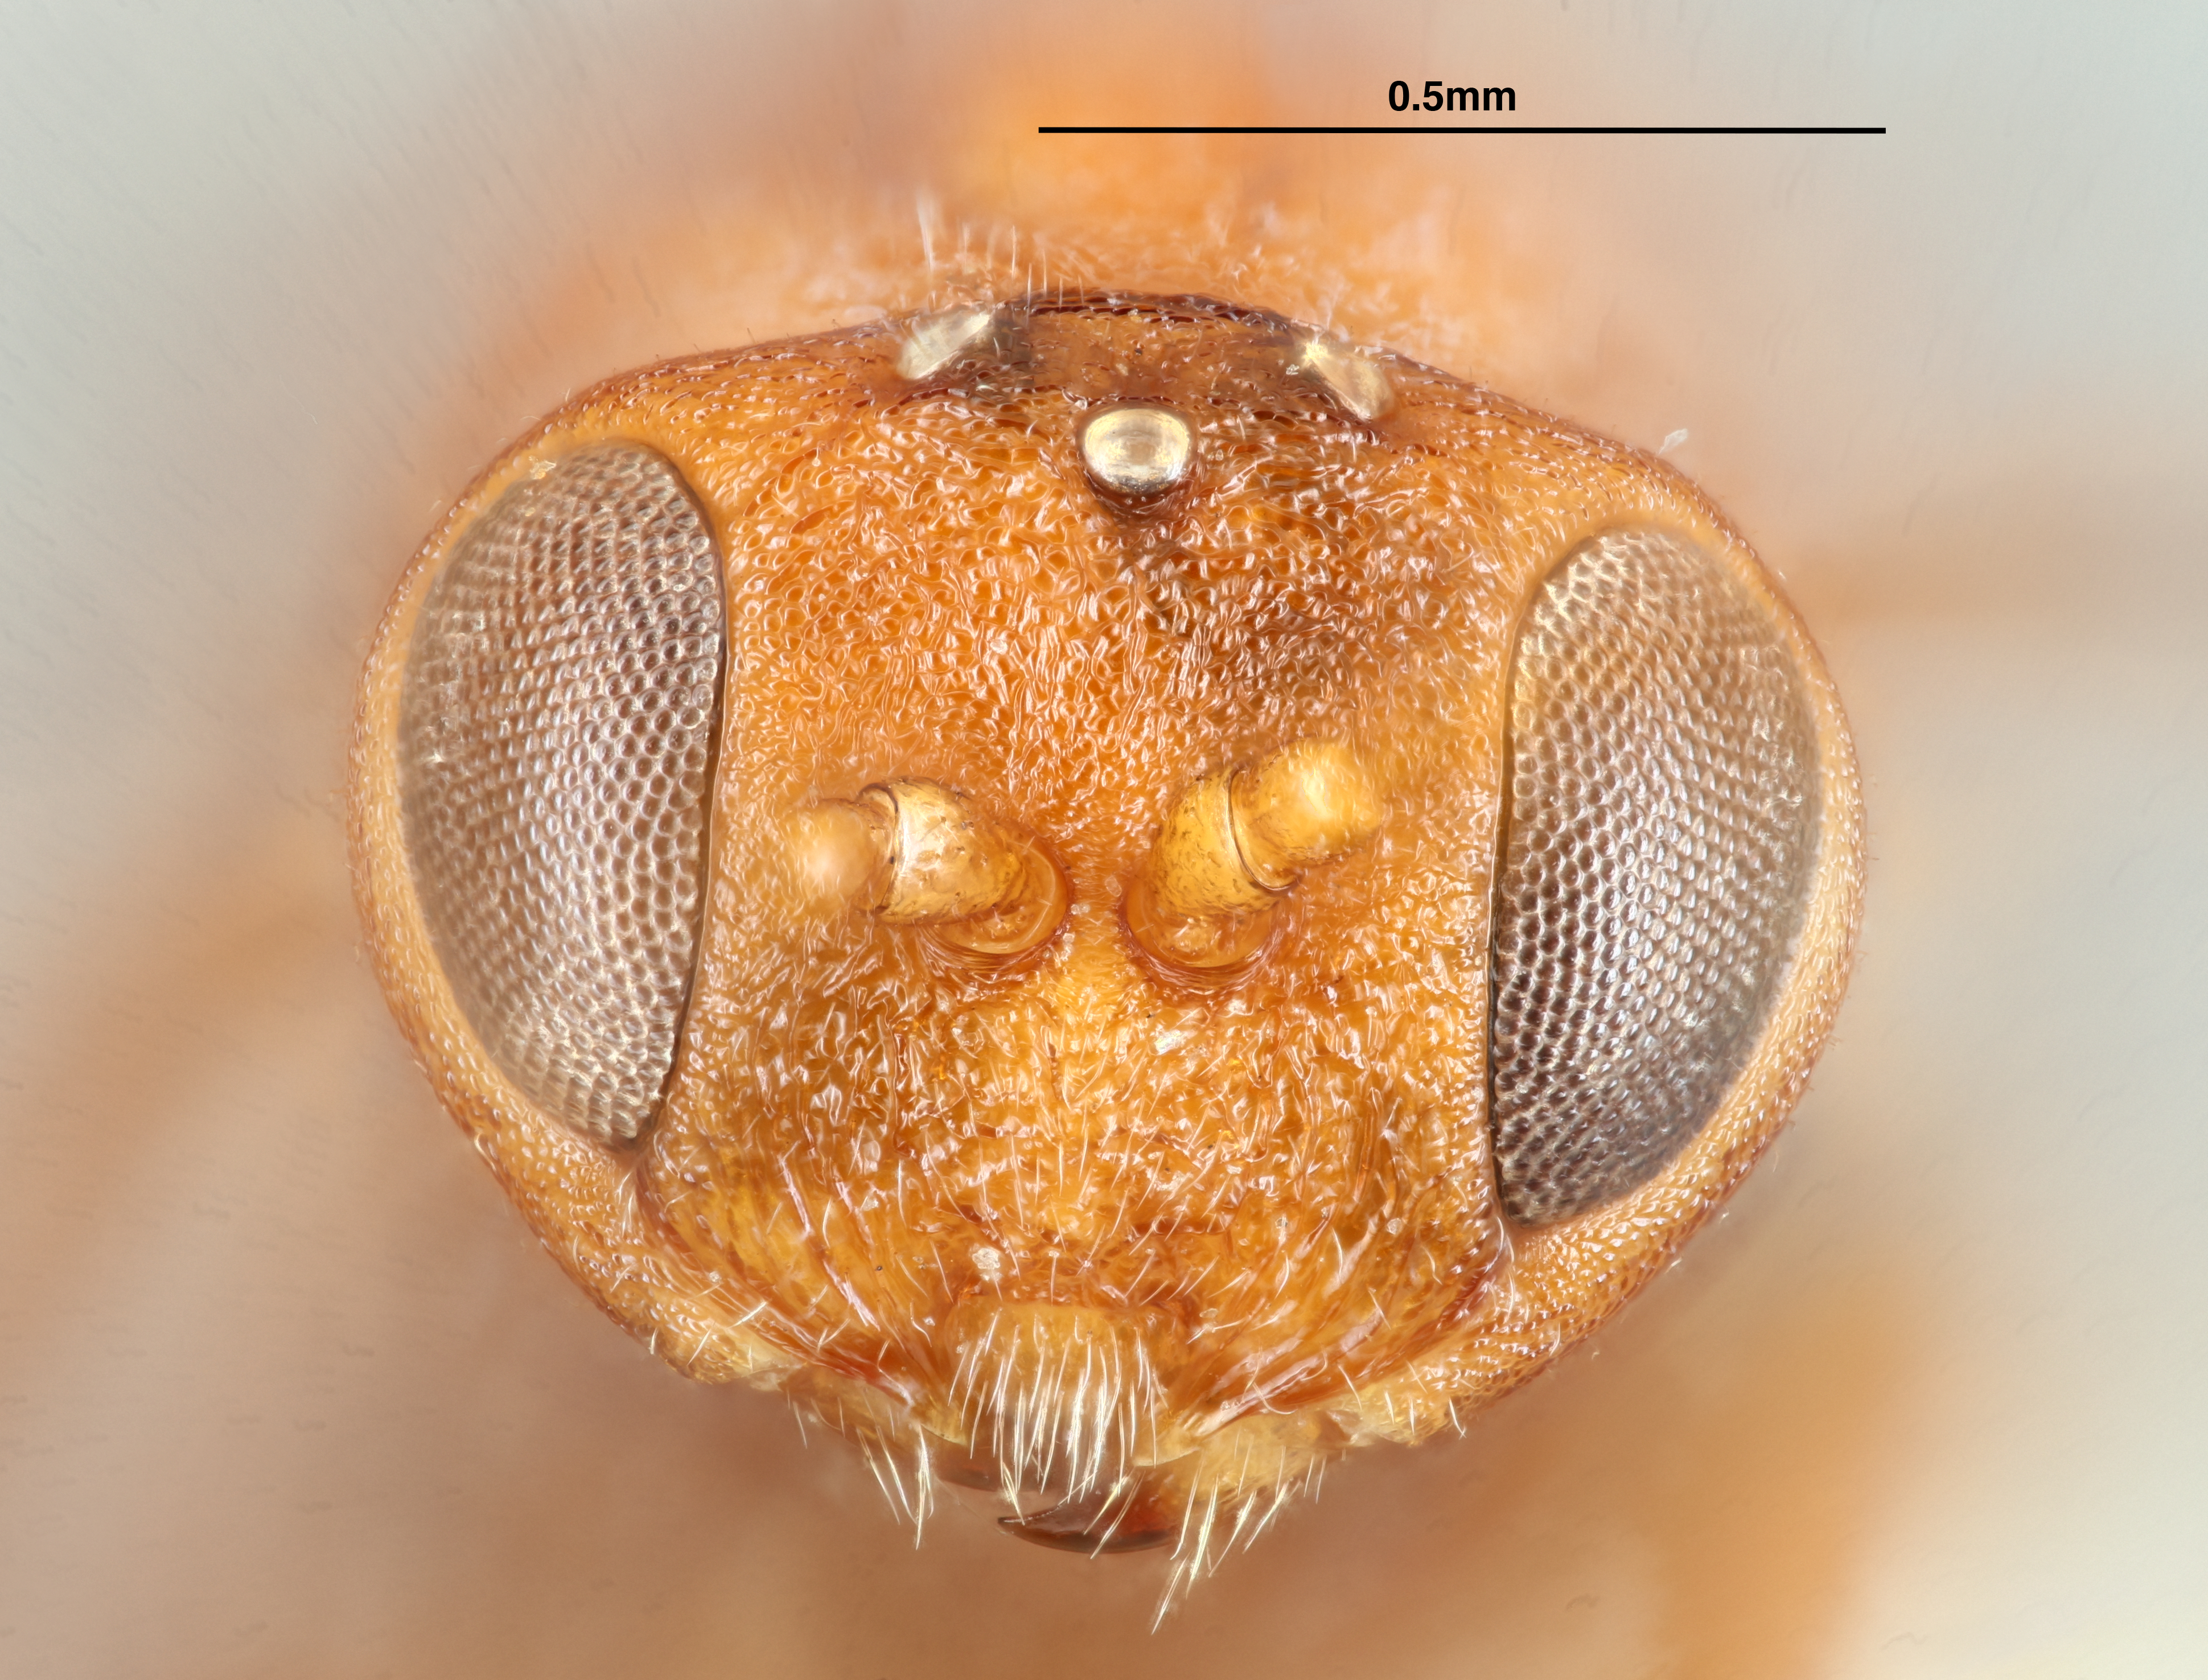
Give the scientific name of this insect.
Callirhytis glandulosa
